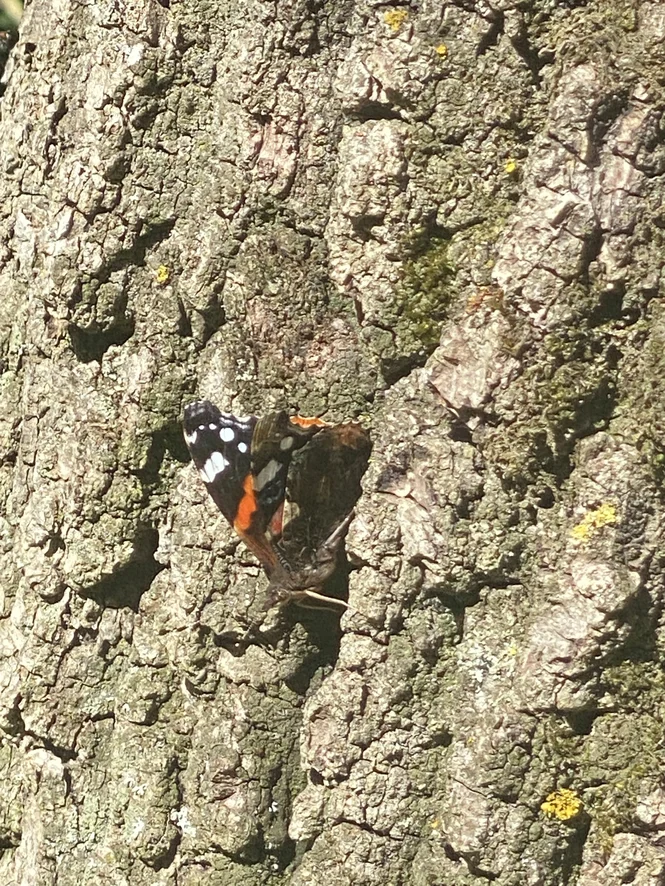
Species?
Vanessa atalanta
